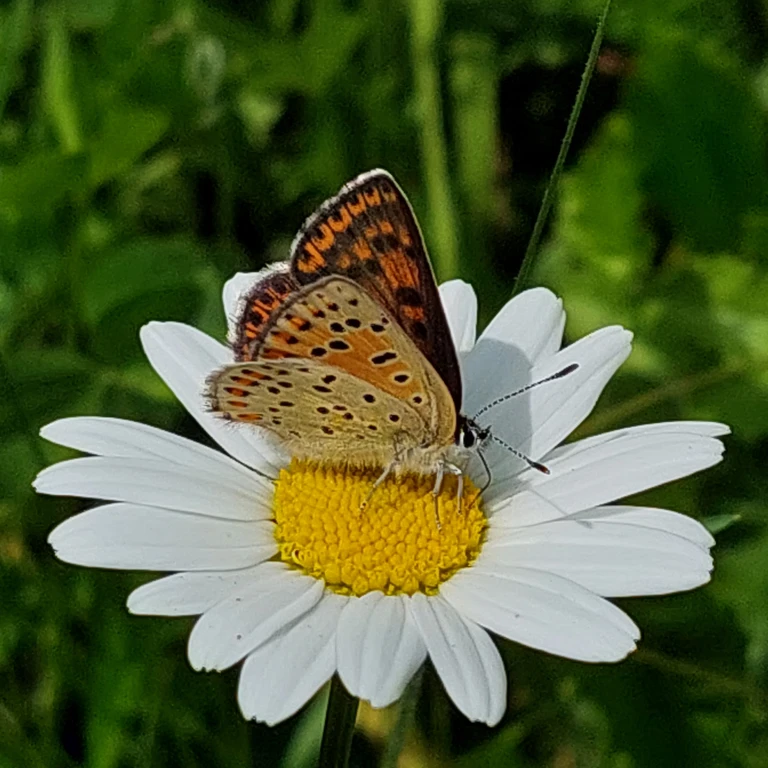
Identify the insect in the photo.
Lycaena tityrus (also Loweia tityrus)
